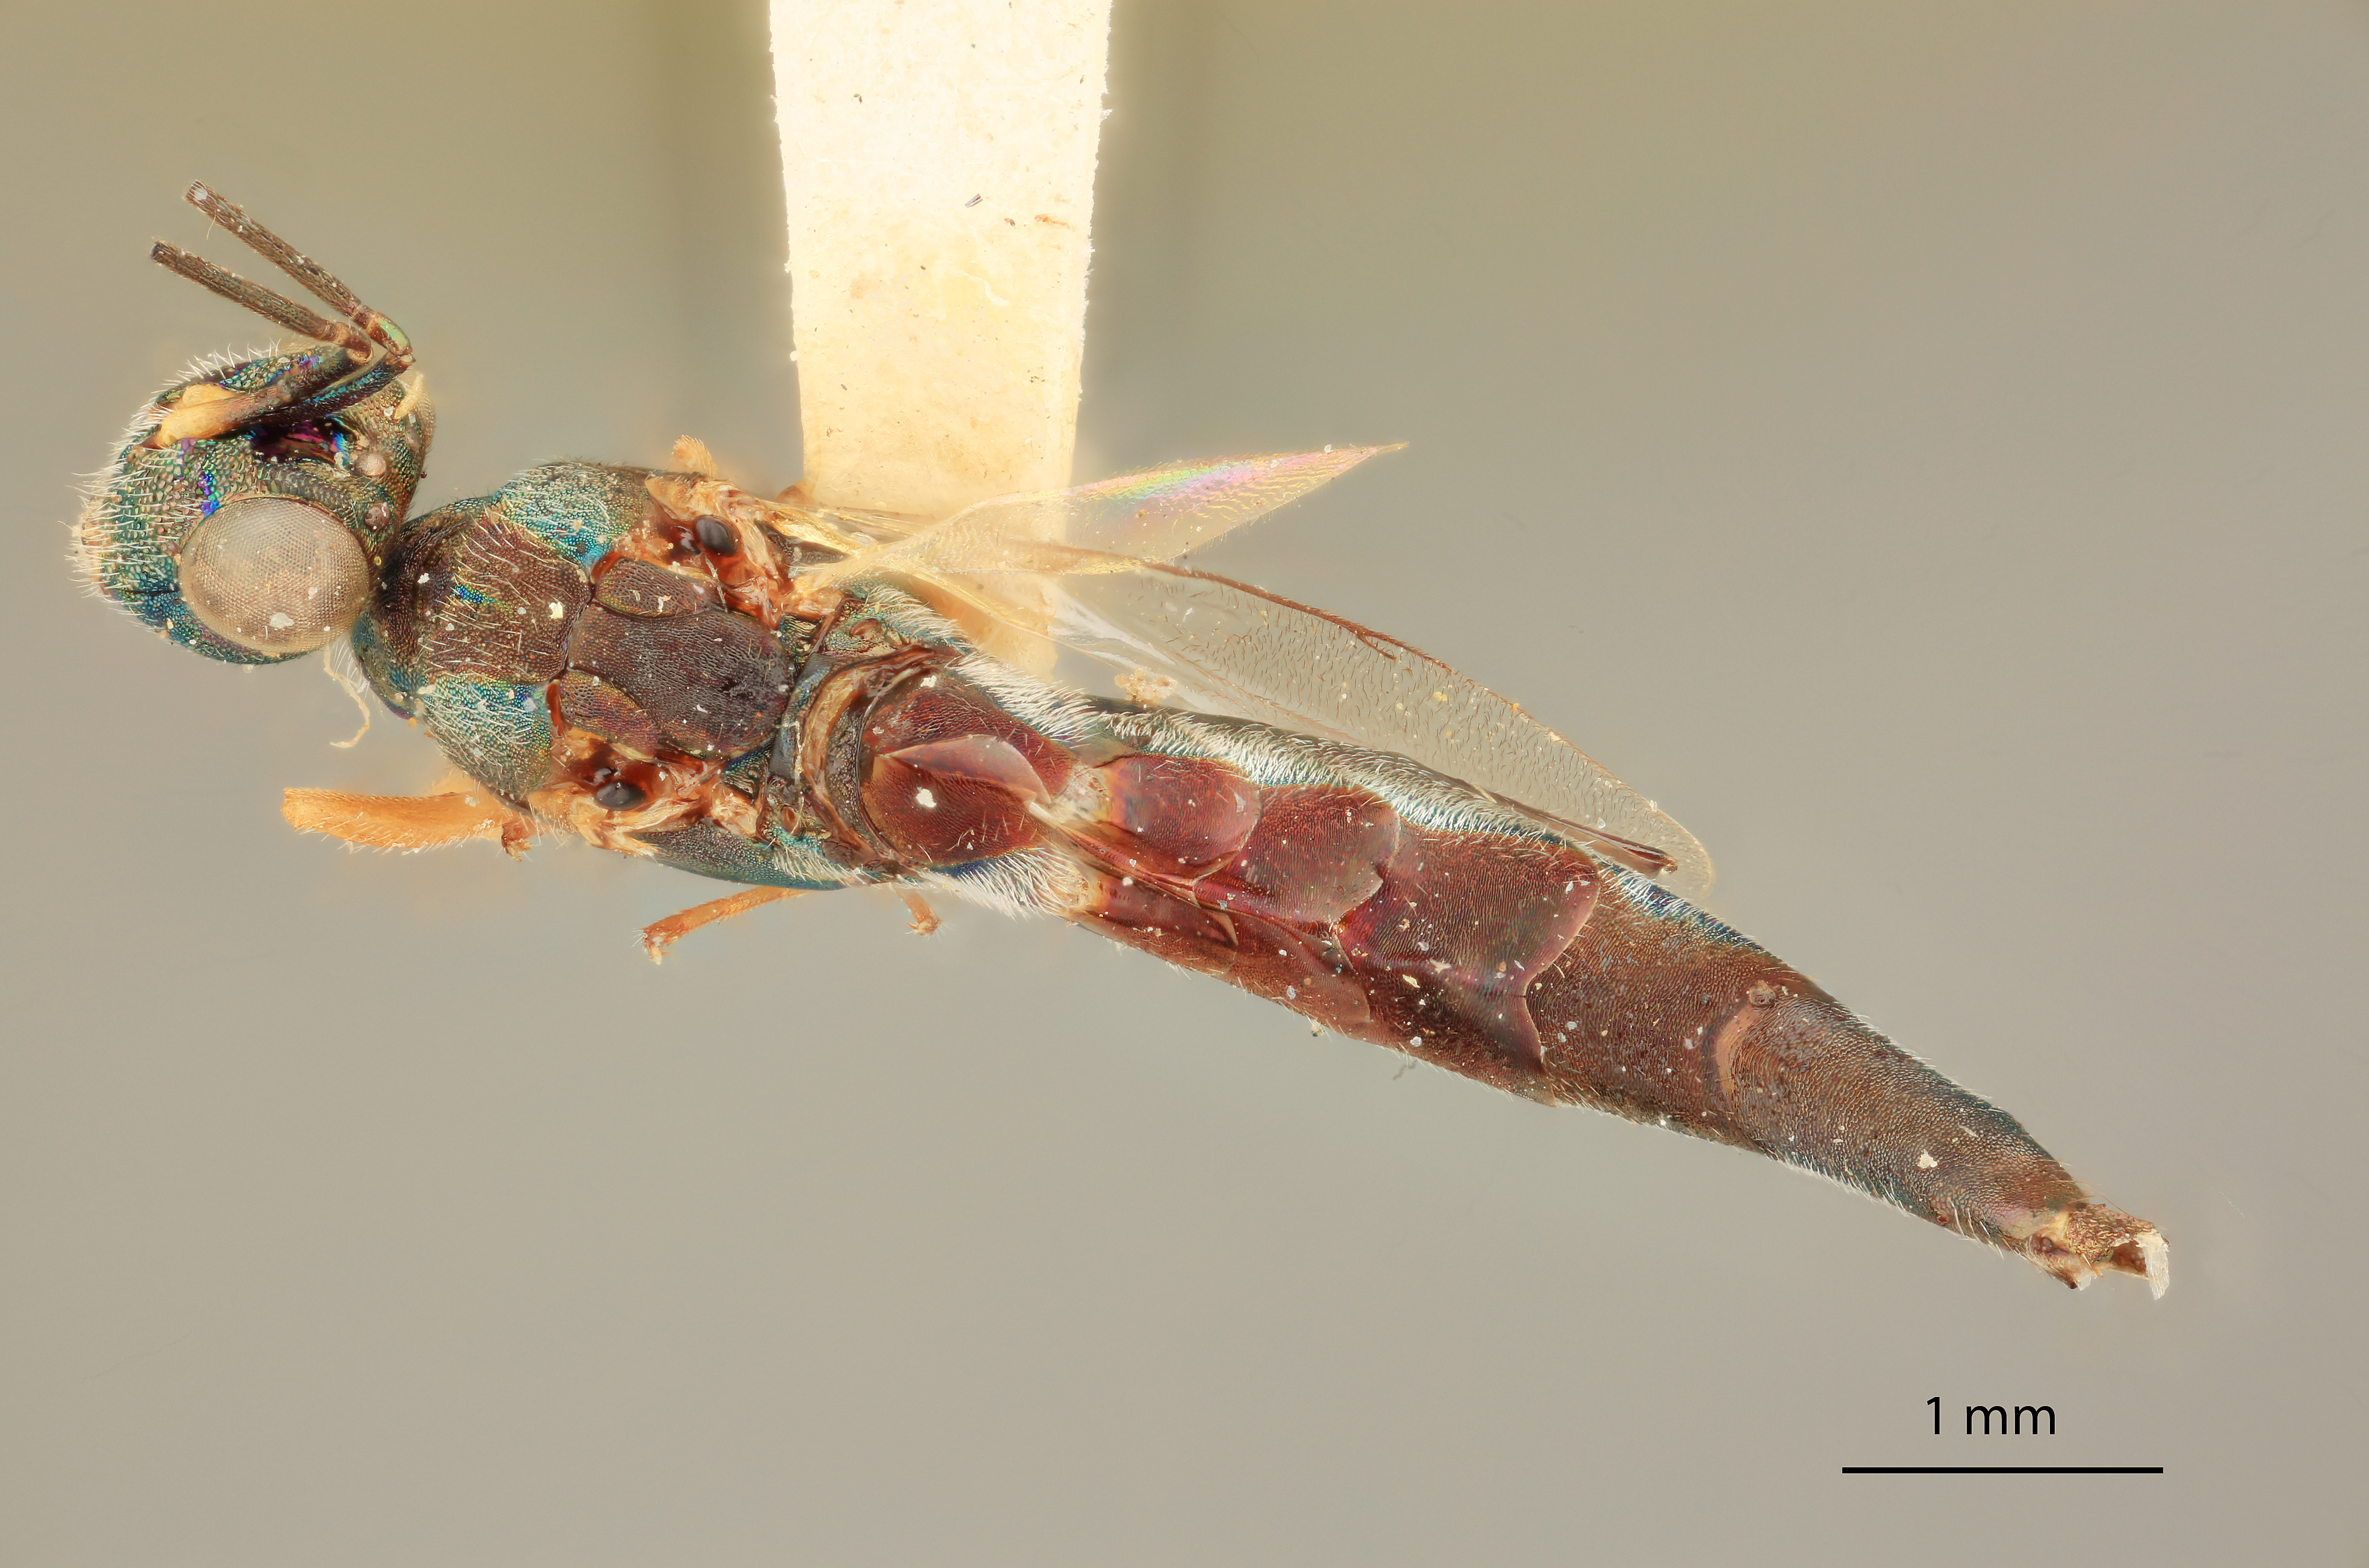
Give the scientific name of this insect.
Eusandalum arizona
